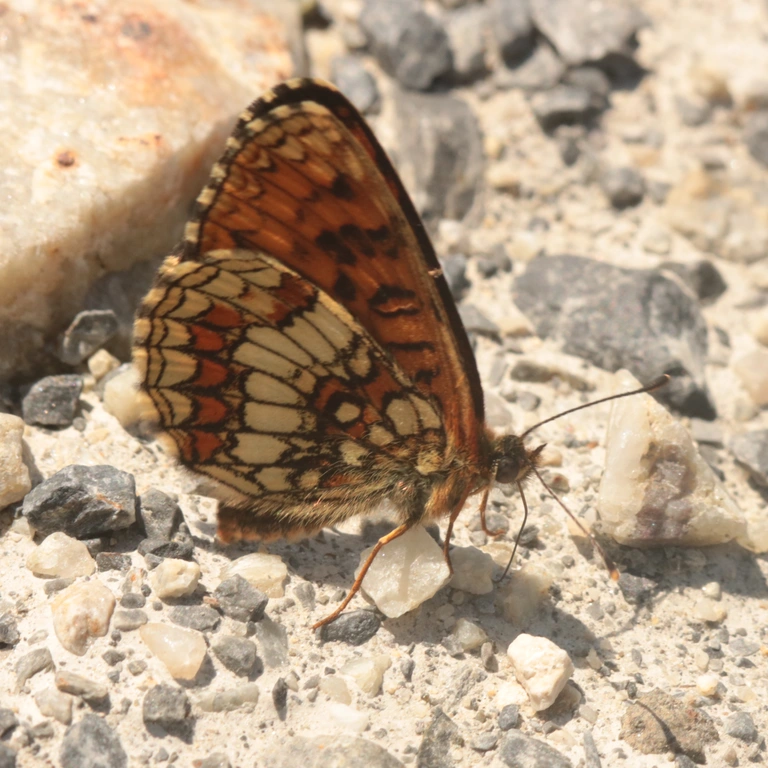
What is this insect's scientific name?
Melitaea athalia
